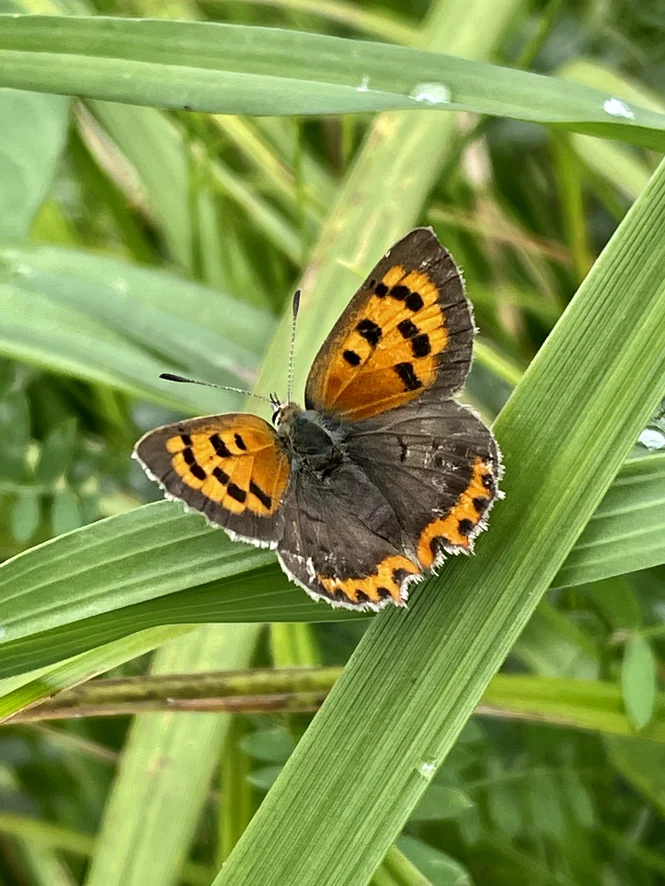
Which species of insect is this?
Lycaena phlaeas
